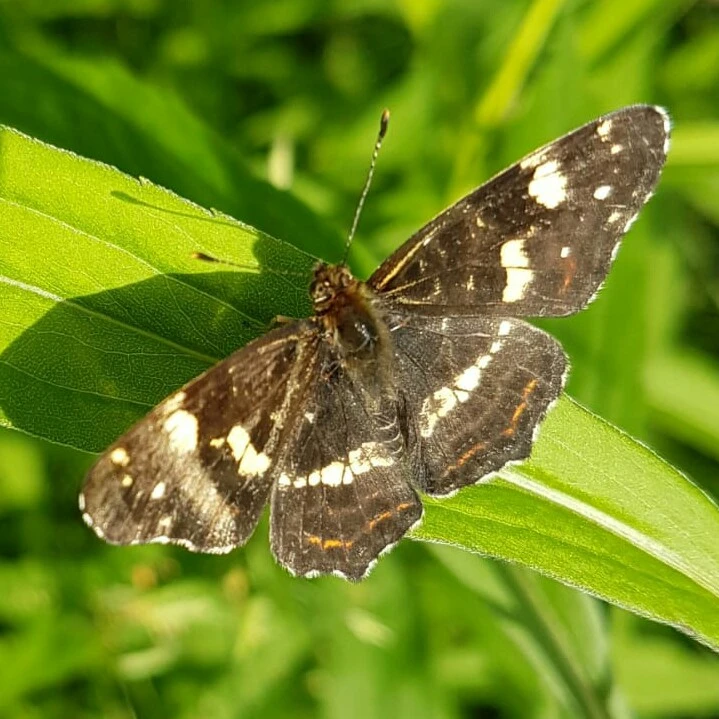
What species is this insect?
Araschnia levana
